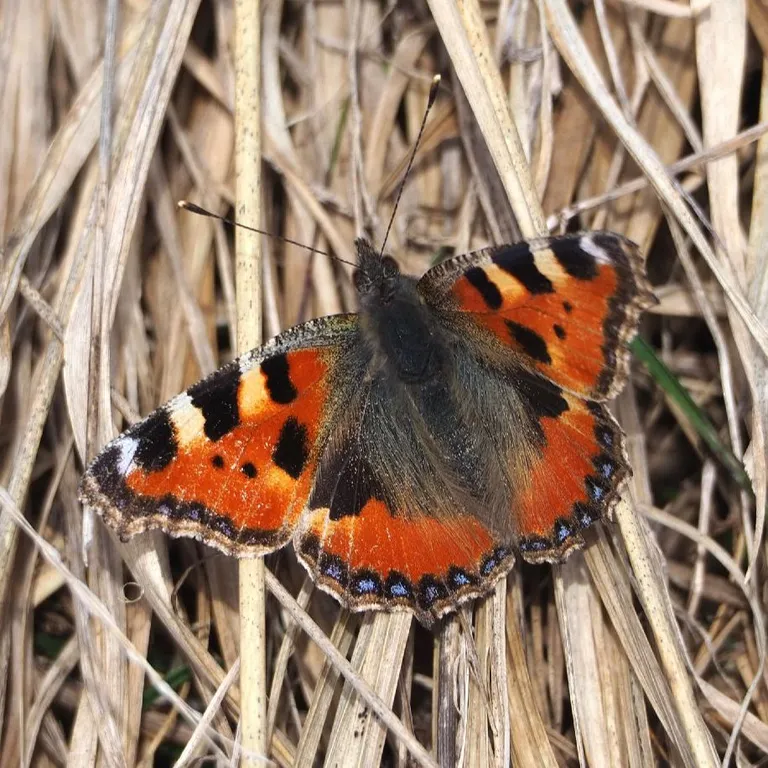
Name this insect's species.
Aglais urticae
